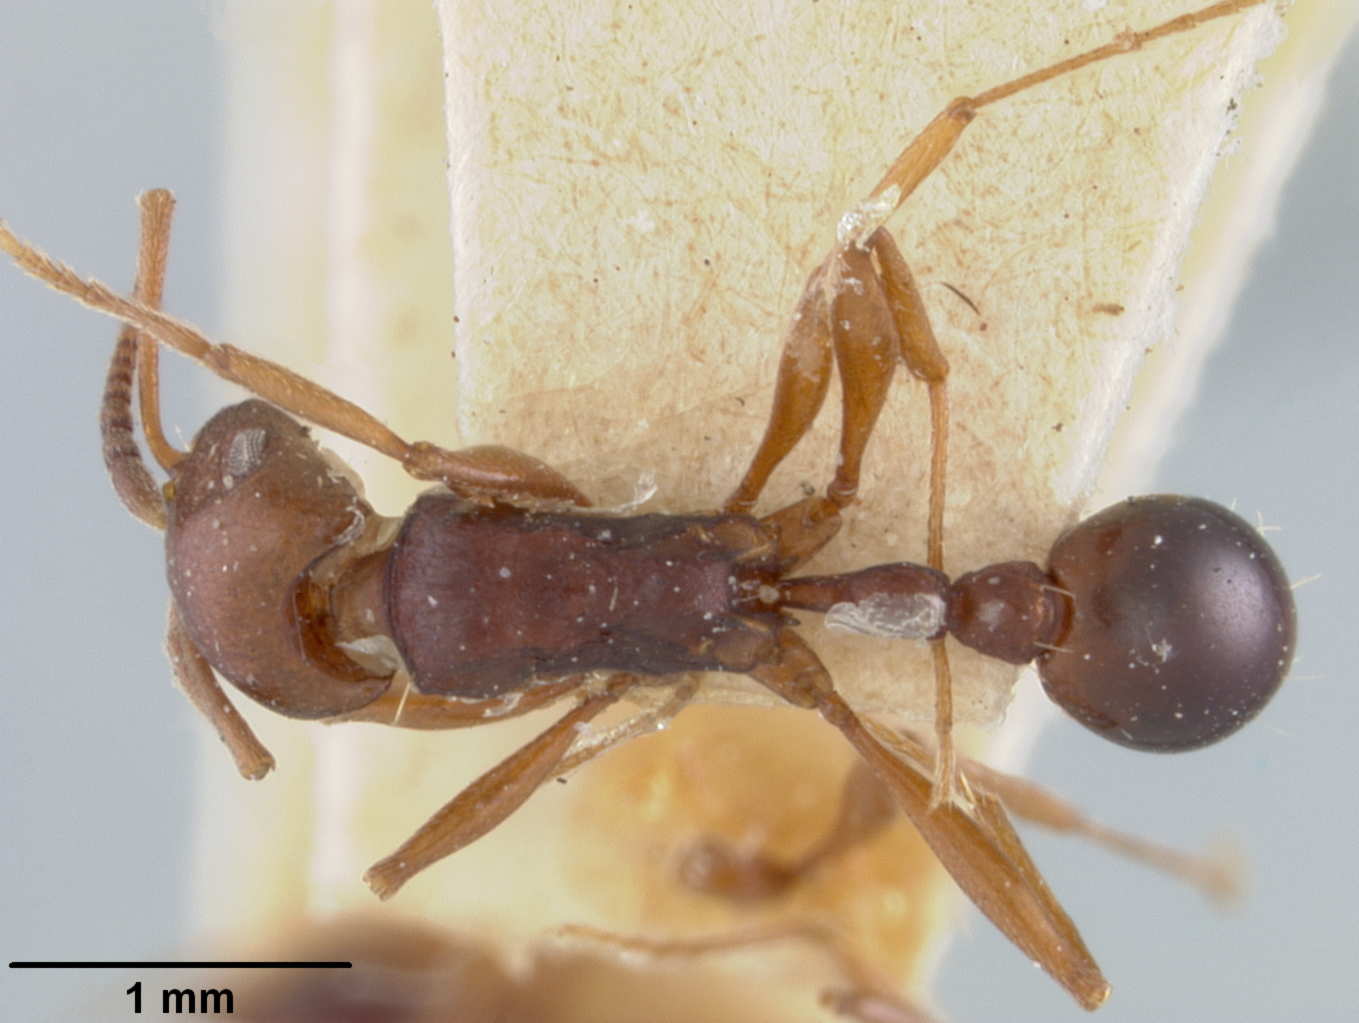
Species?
Tetramorium blochmannii
